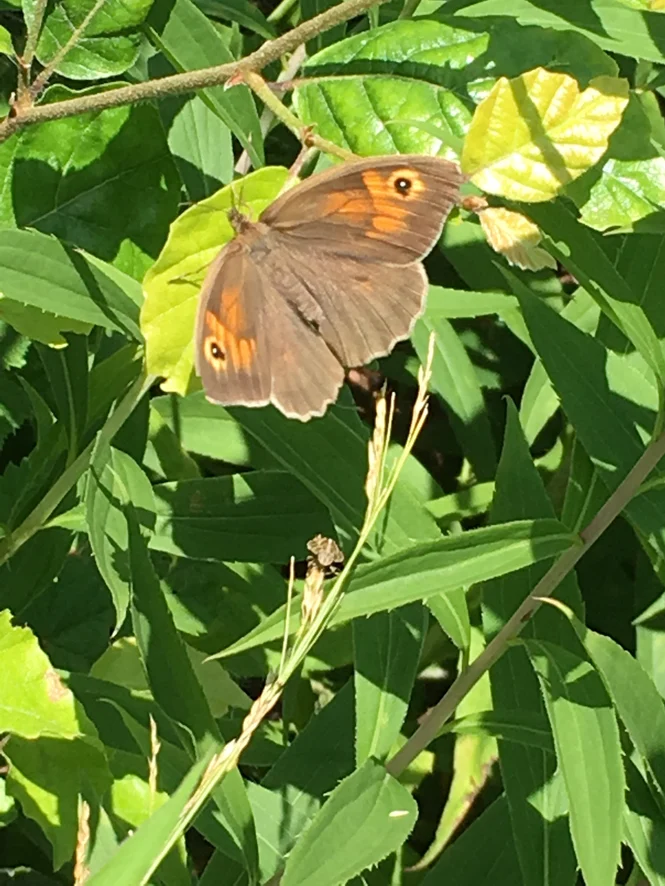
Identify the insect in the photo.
Maniola jurtina
